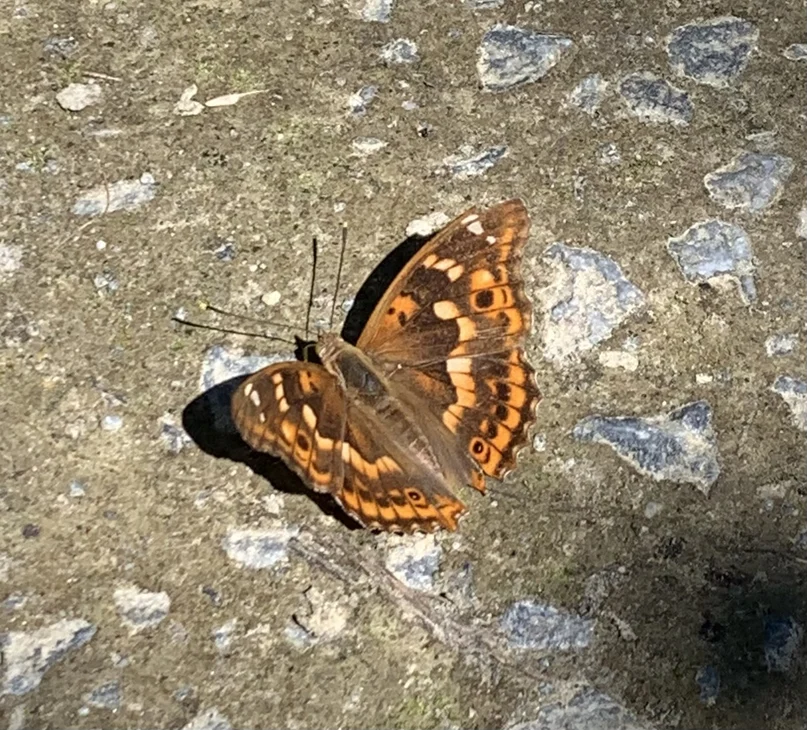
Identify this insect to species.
Apatura ilia
